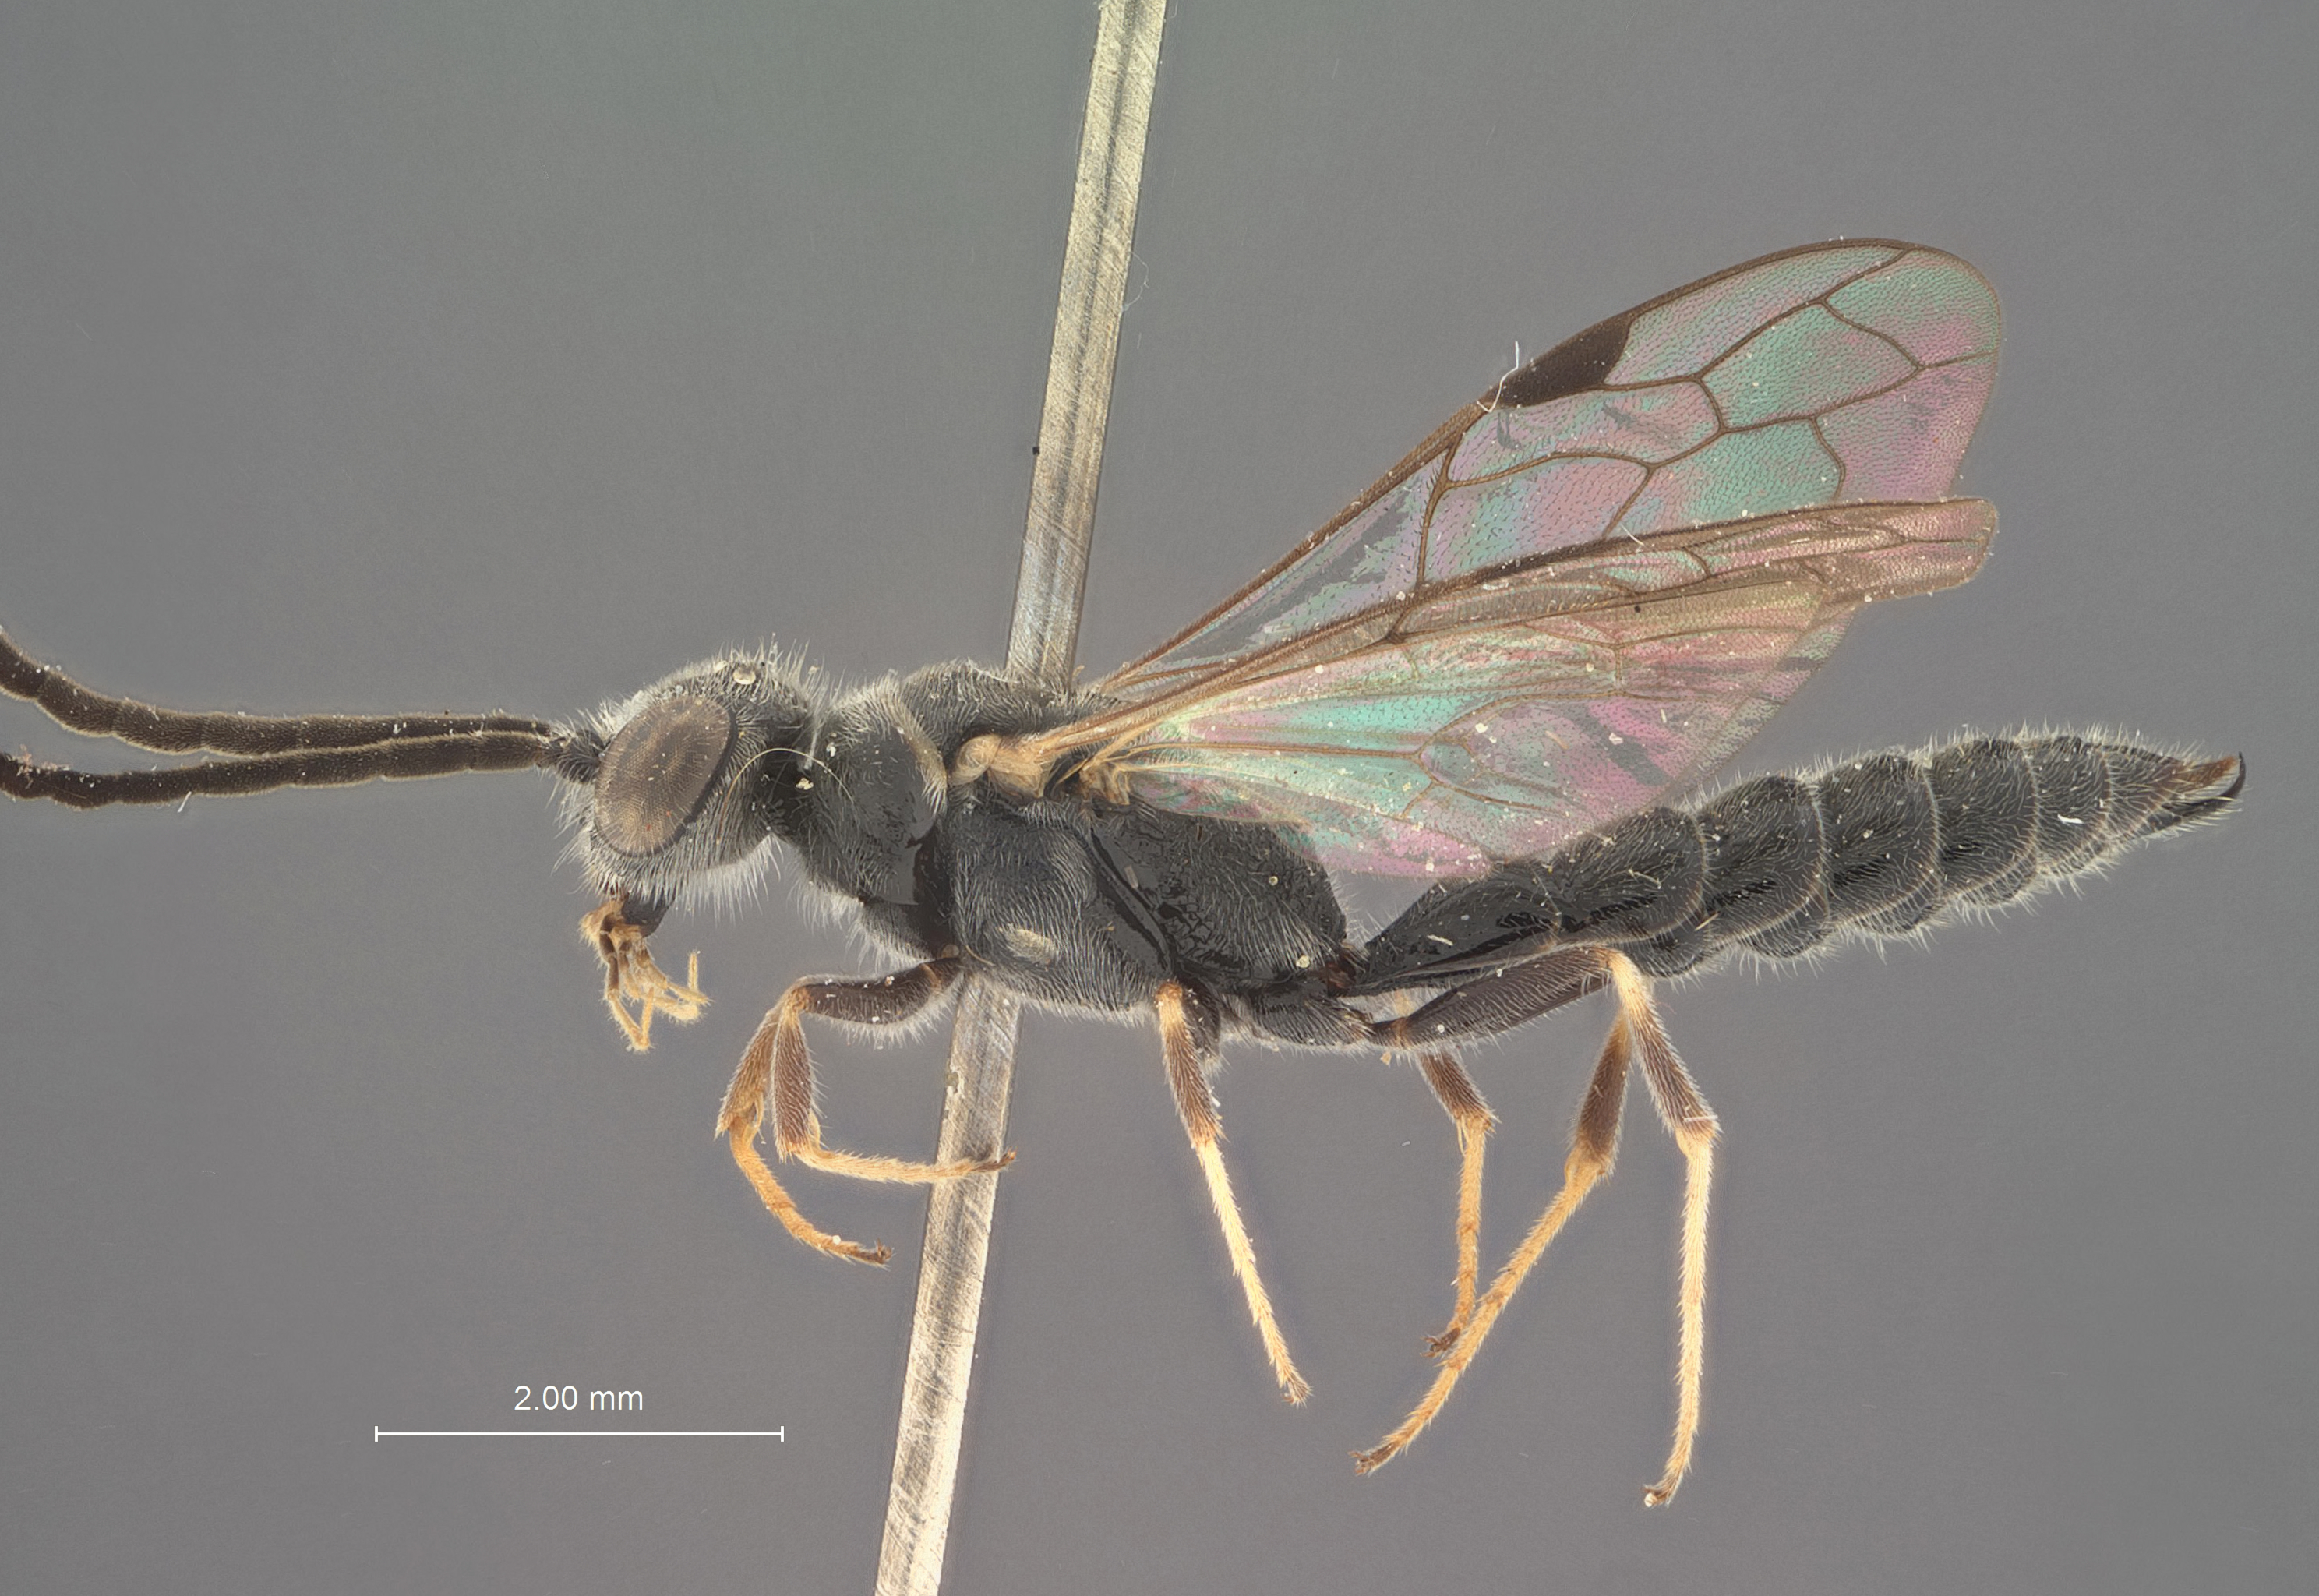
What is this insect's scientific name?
Methocha ubiquita
